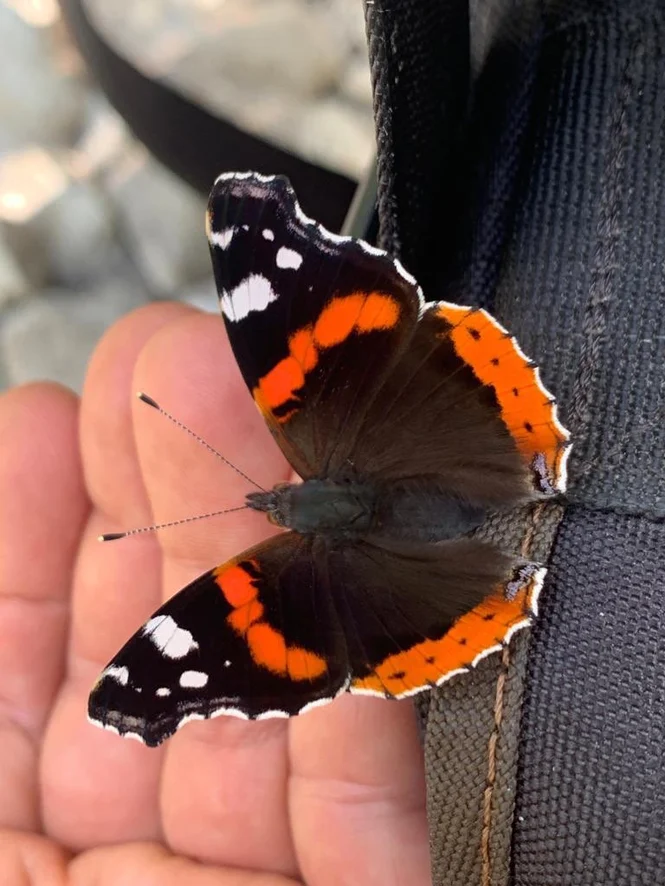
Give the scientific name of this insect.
Vanessa atalanta
